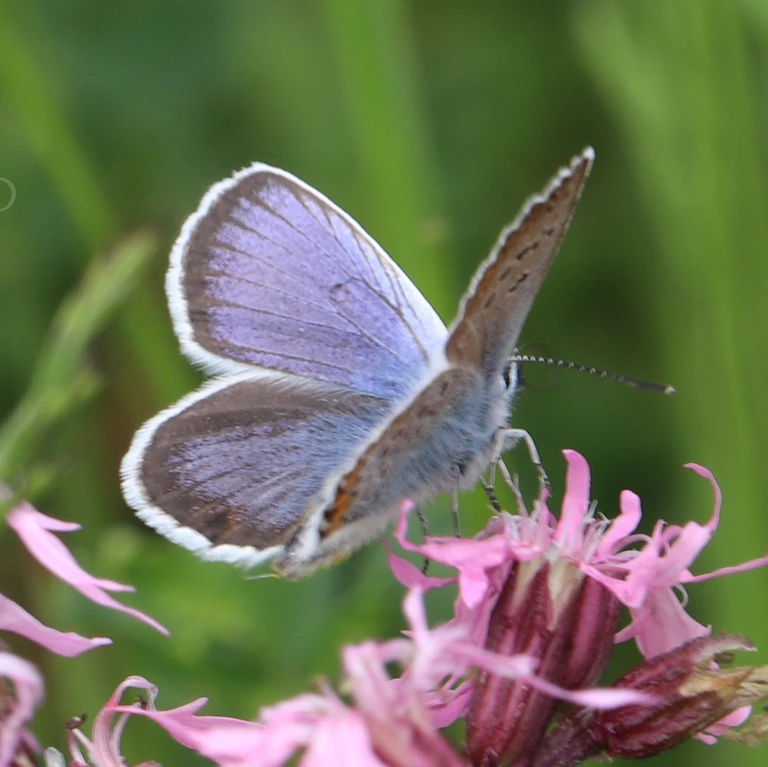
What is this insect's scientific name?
Plebejus argus
